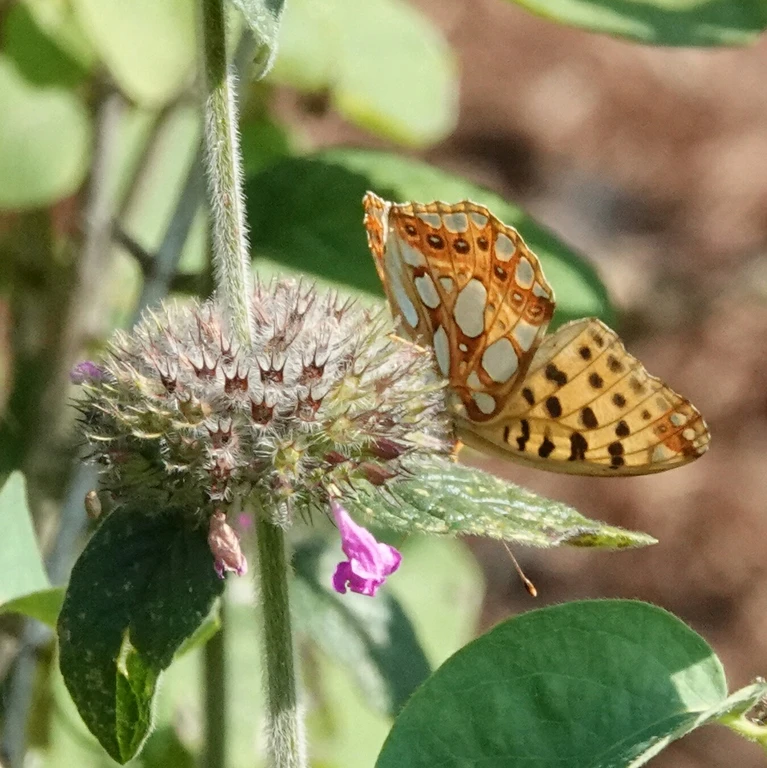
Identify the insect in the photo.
Issoria lathonia
